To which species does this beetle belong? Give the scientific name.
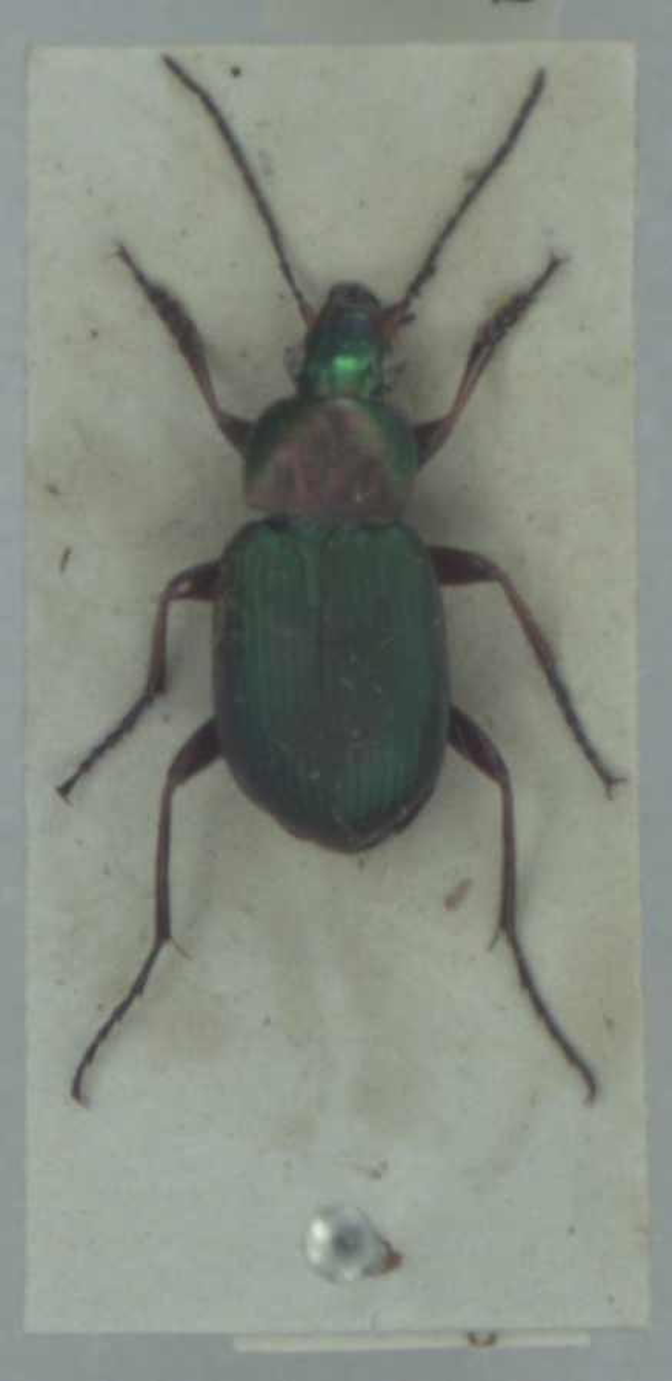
Chlaenius nigricornis
